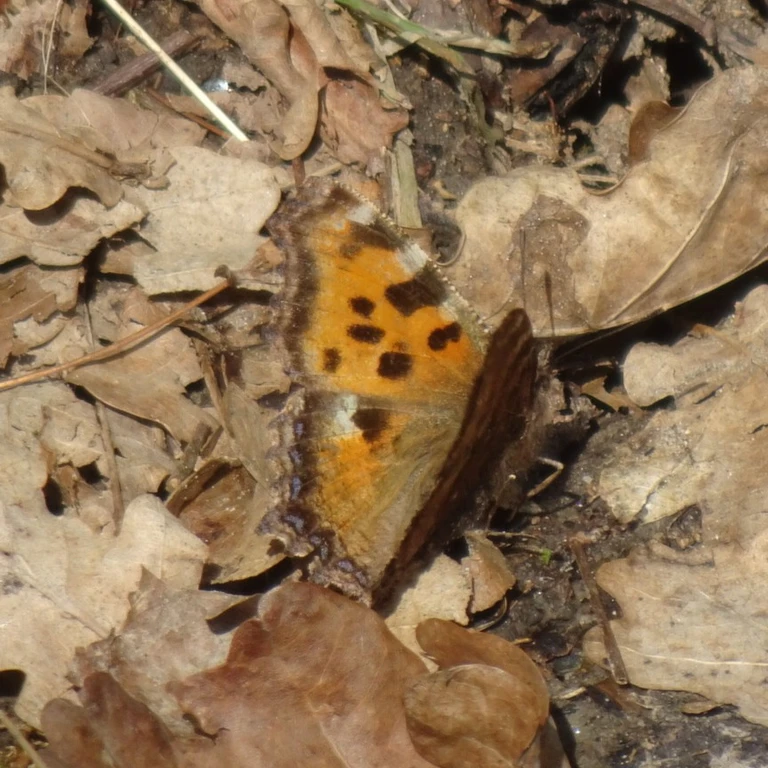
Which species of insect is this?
Nymphalis polychloros
